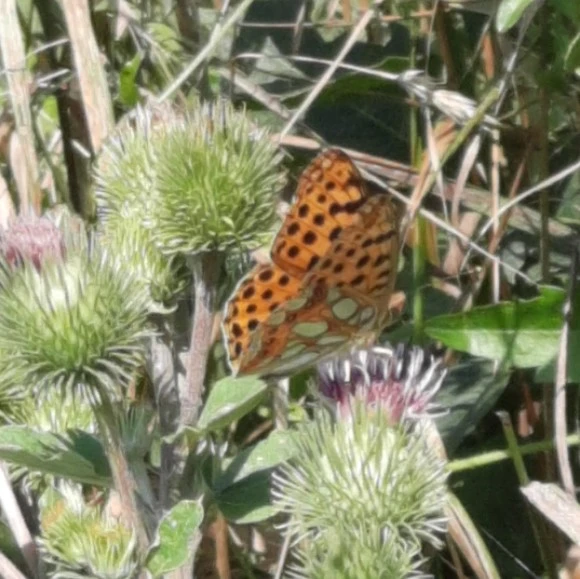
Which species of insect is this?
Issoria lathonia
